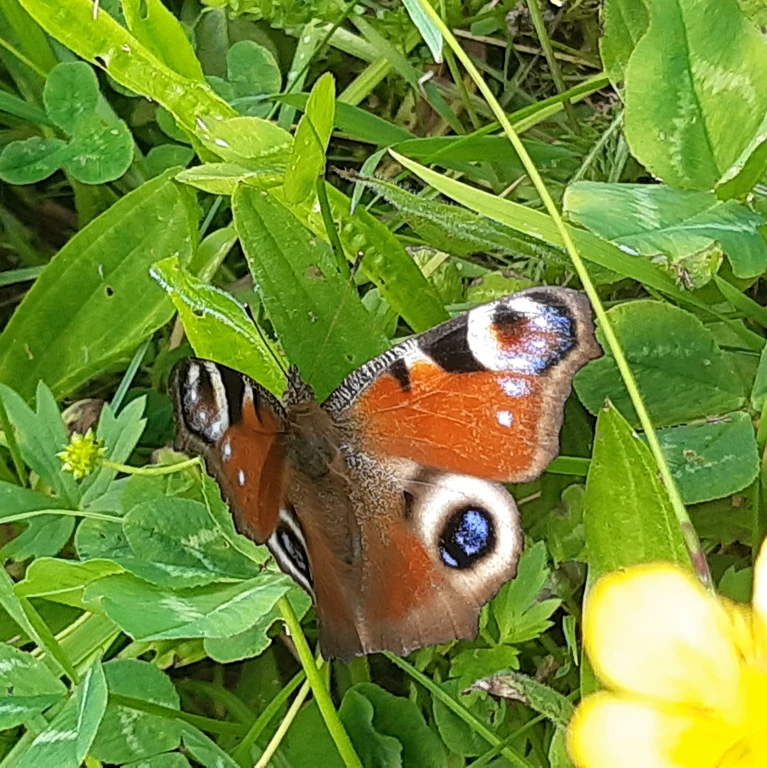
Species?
Aglais io
